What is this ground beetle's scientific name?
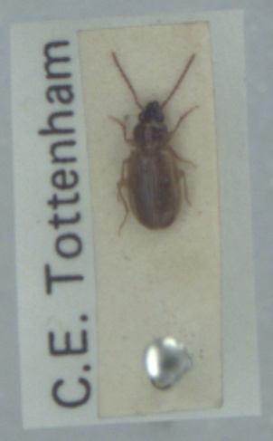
Trechus quadristriatus
